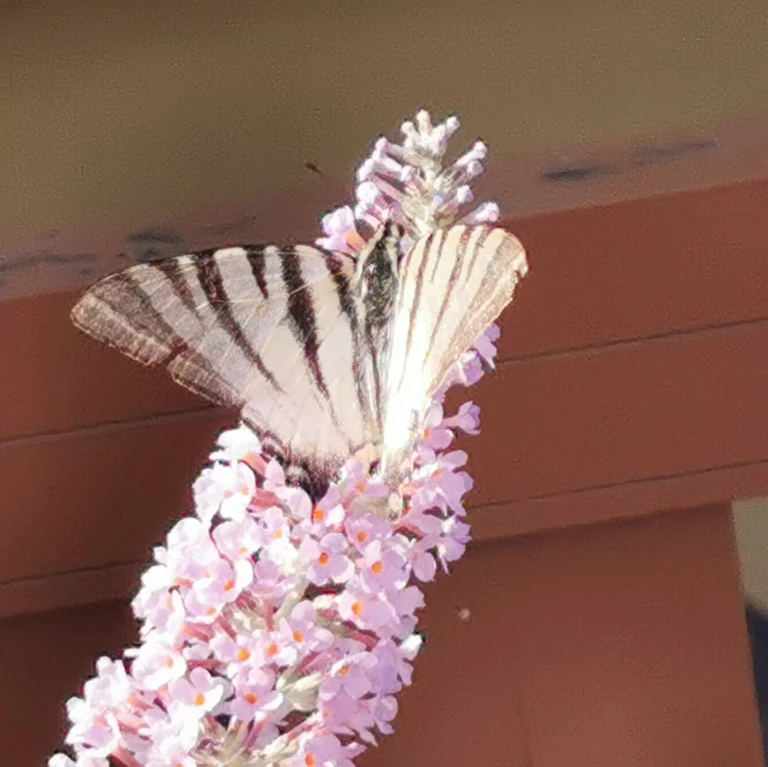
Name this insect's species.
Iphiclides podalirius
